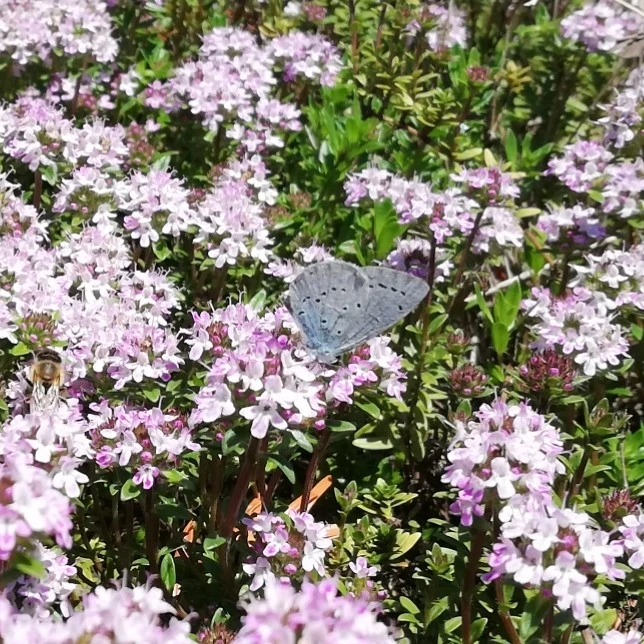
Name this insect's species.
Celastrina argiolus
